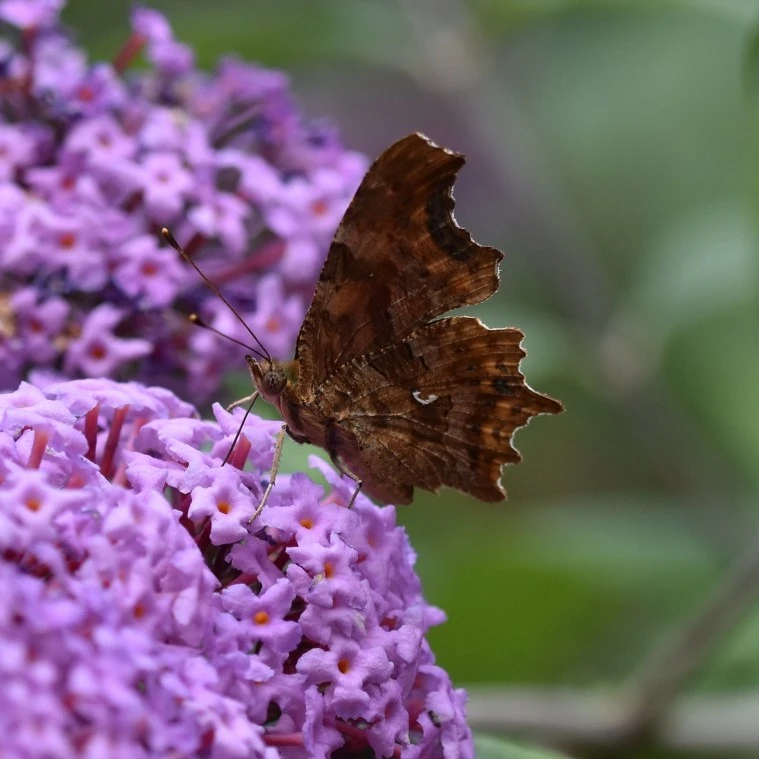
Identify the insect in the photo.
Polygonia c-album
